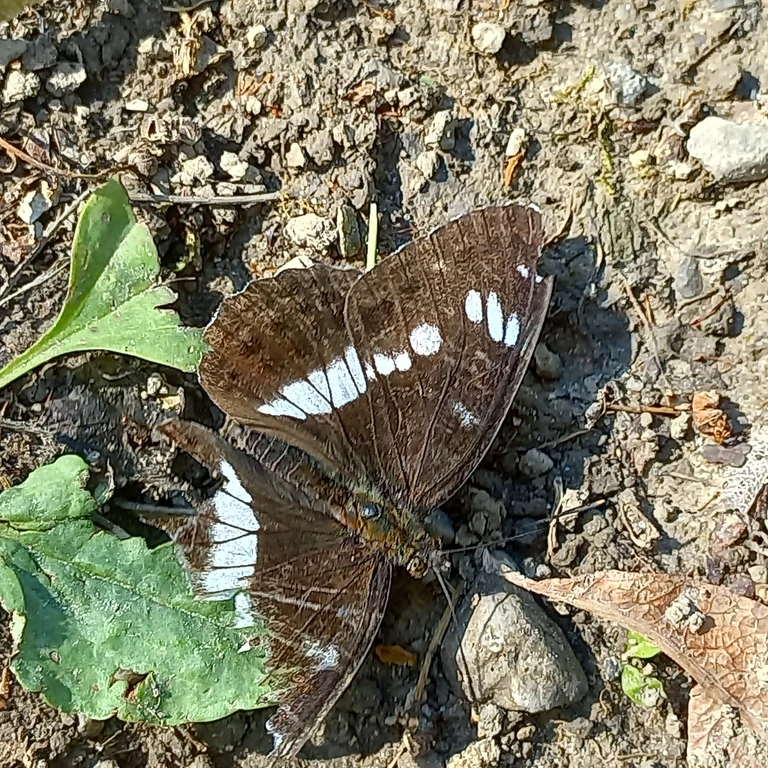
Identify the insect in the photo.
Limenitis camilla (also Ladoga camilla)
